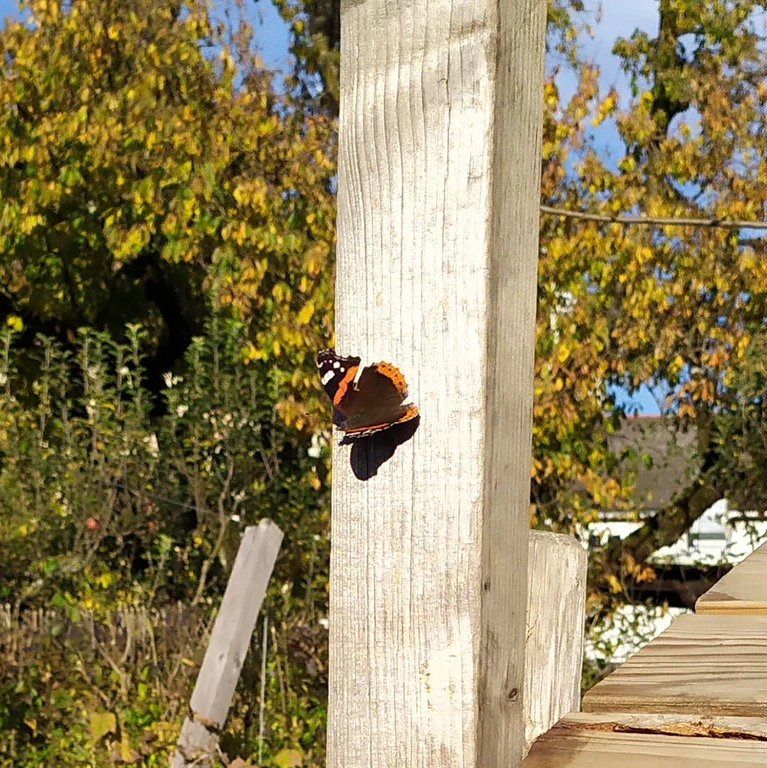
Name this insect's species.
Vanessa atalanta
